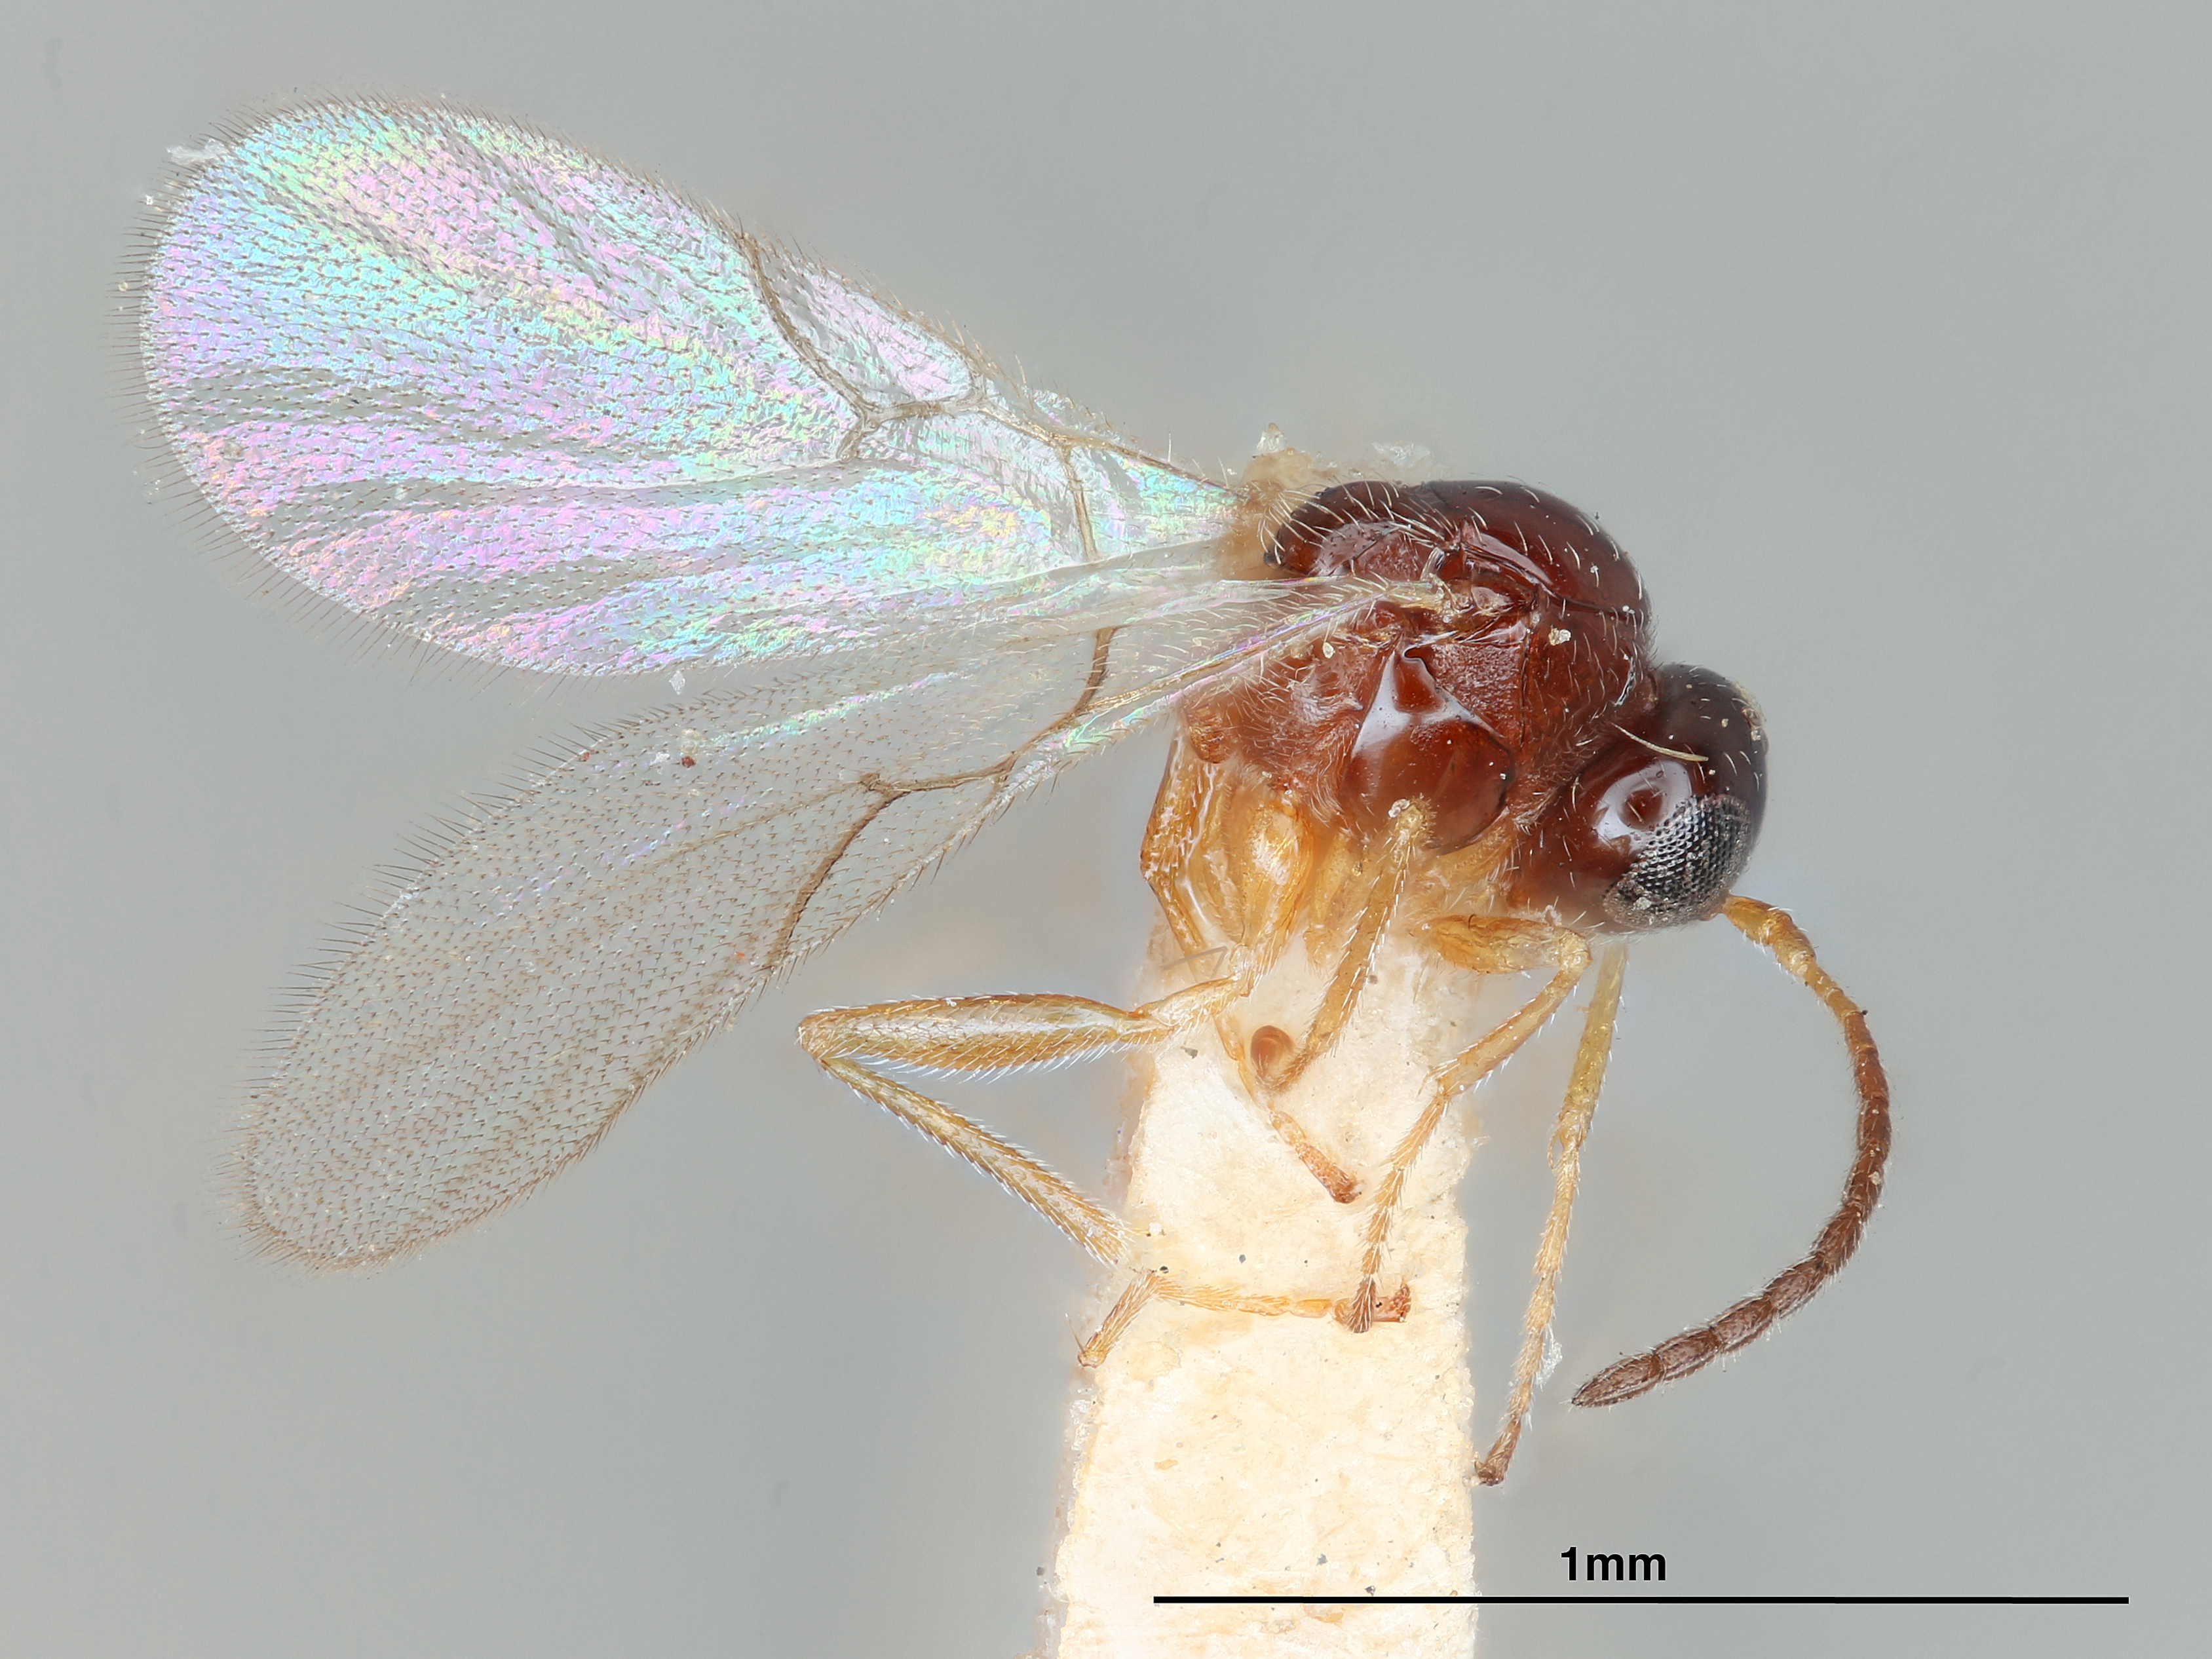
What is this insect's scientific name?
Alloxysta robusta
